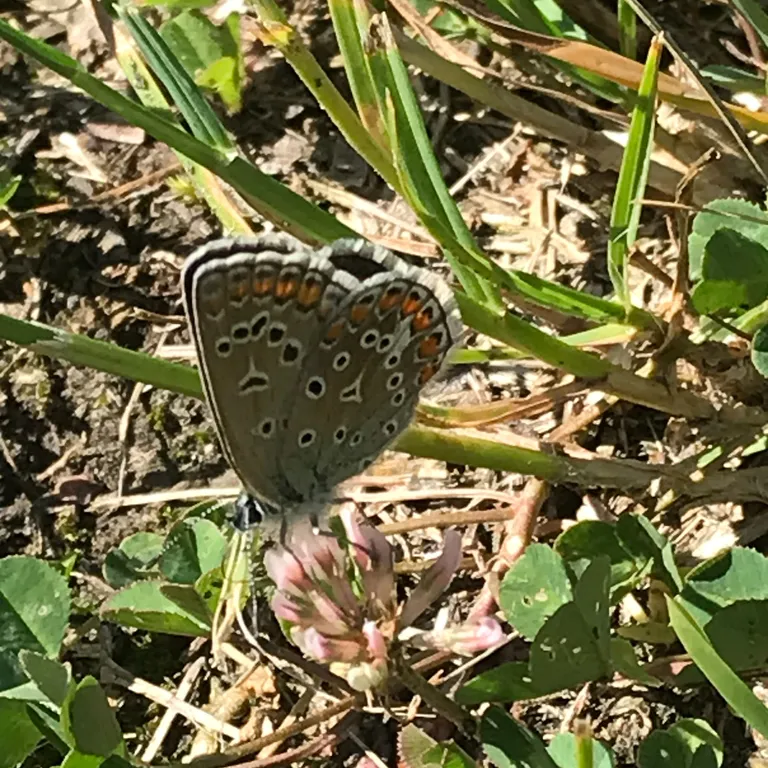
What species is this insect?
Polyommatus icarus
